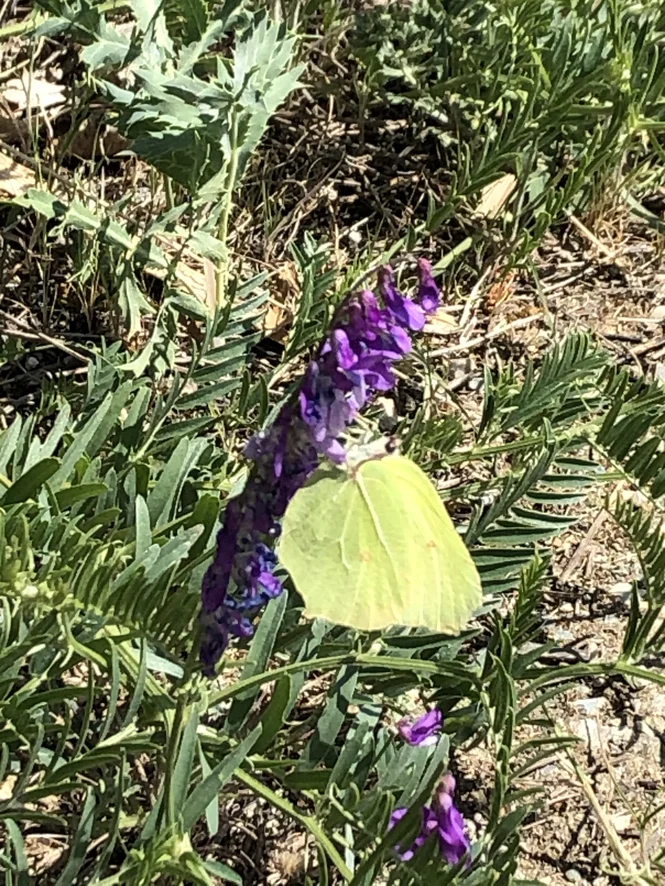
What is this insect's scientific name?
Gonepteryx rhamni
